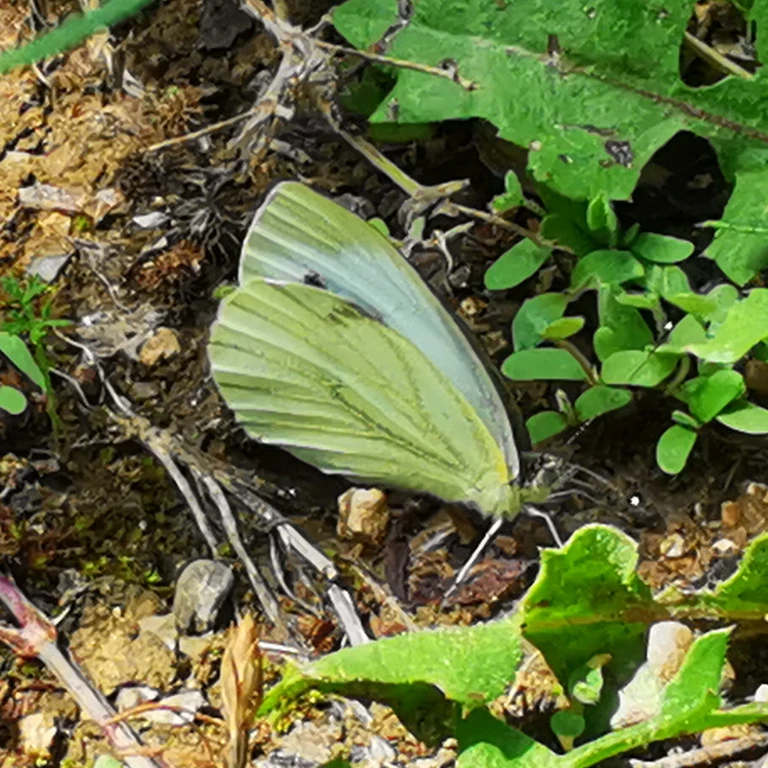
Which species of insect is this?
Pieris napi
